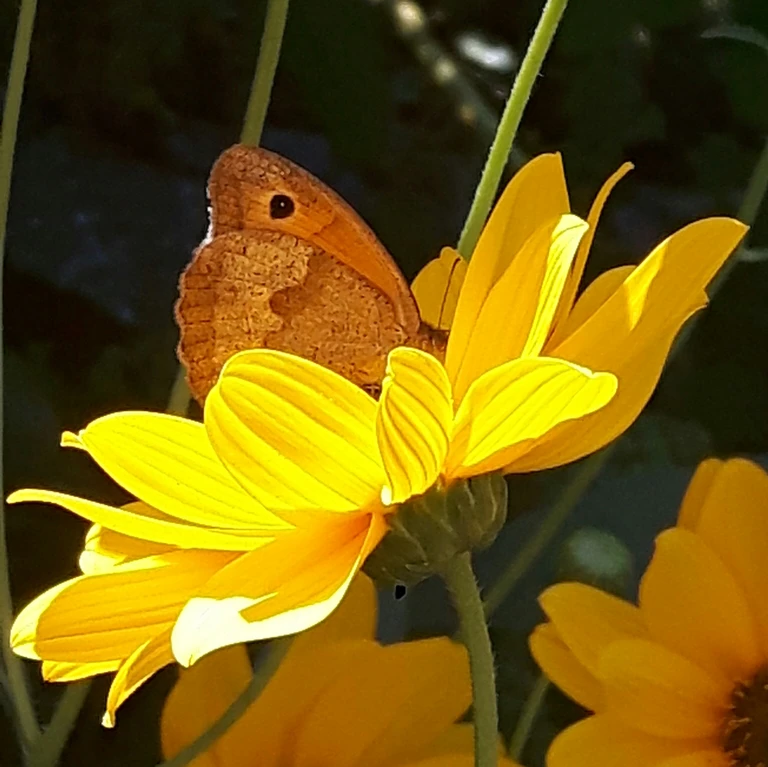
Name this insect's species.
Maniola jurtina
